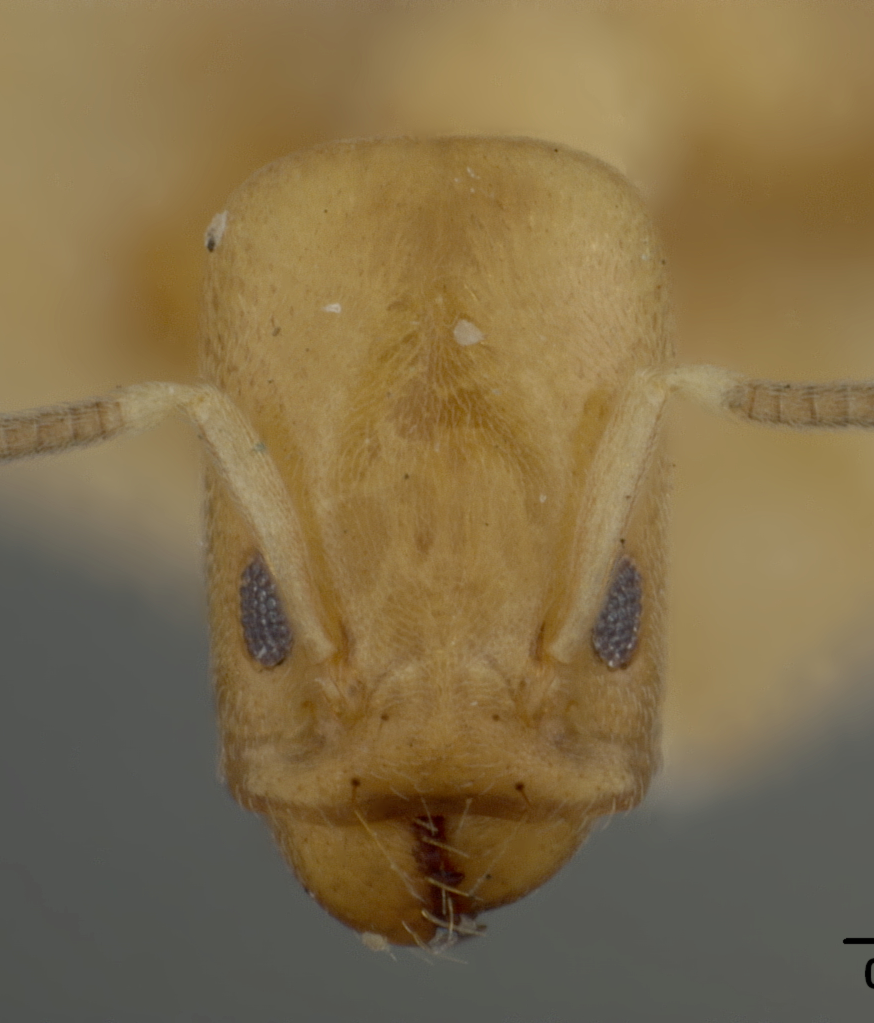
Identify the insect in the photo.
Zatapinoma wheeleri
